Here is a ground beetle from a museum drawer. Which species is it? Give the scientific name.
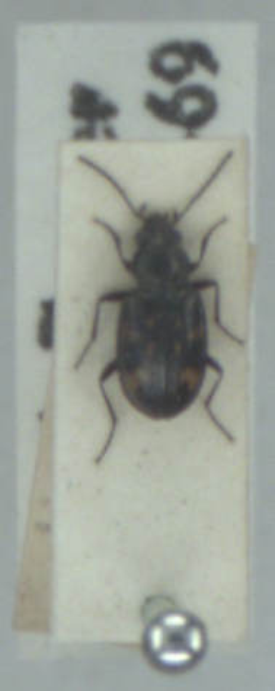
Bembidion obliquum
